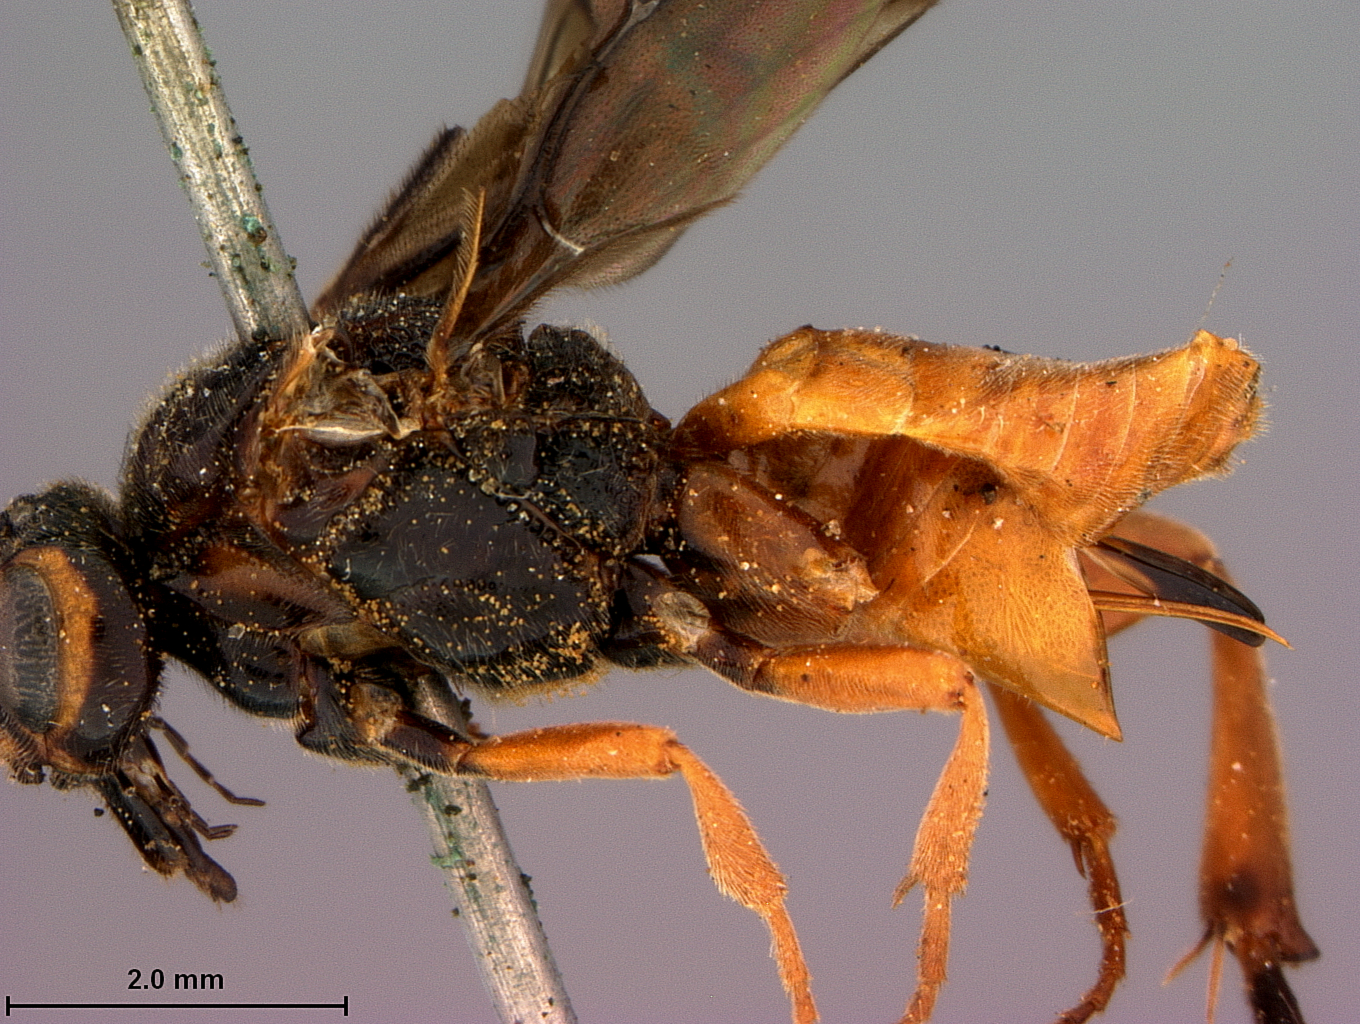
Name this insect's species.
Cardiochiles nebrascensis
